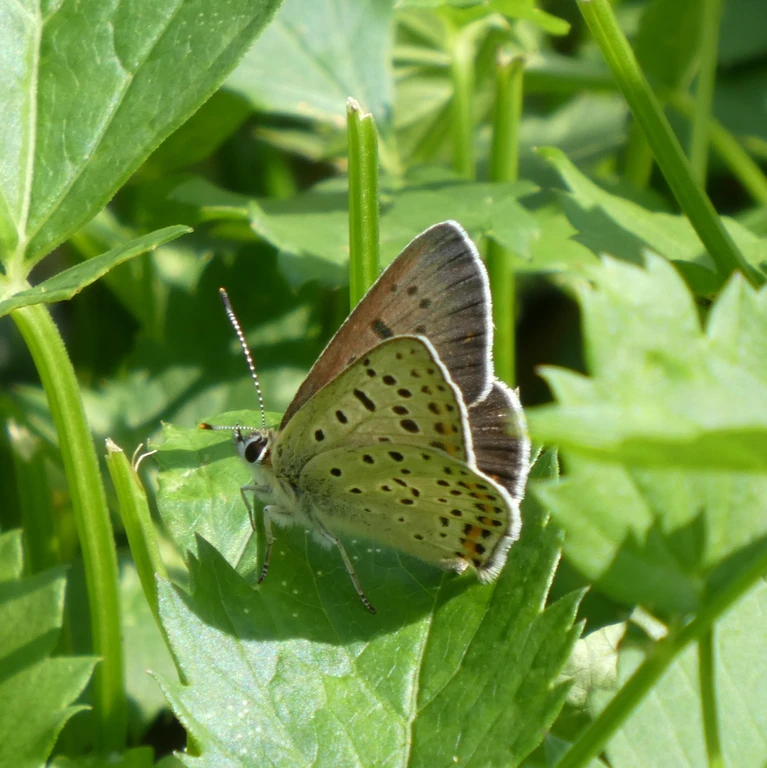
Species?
Lycaena tityrus (also Loweia tityrus)
